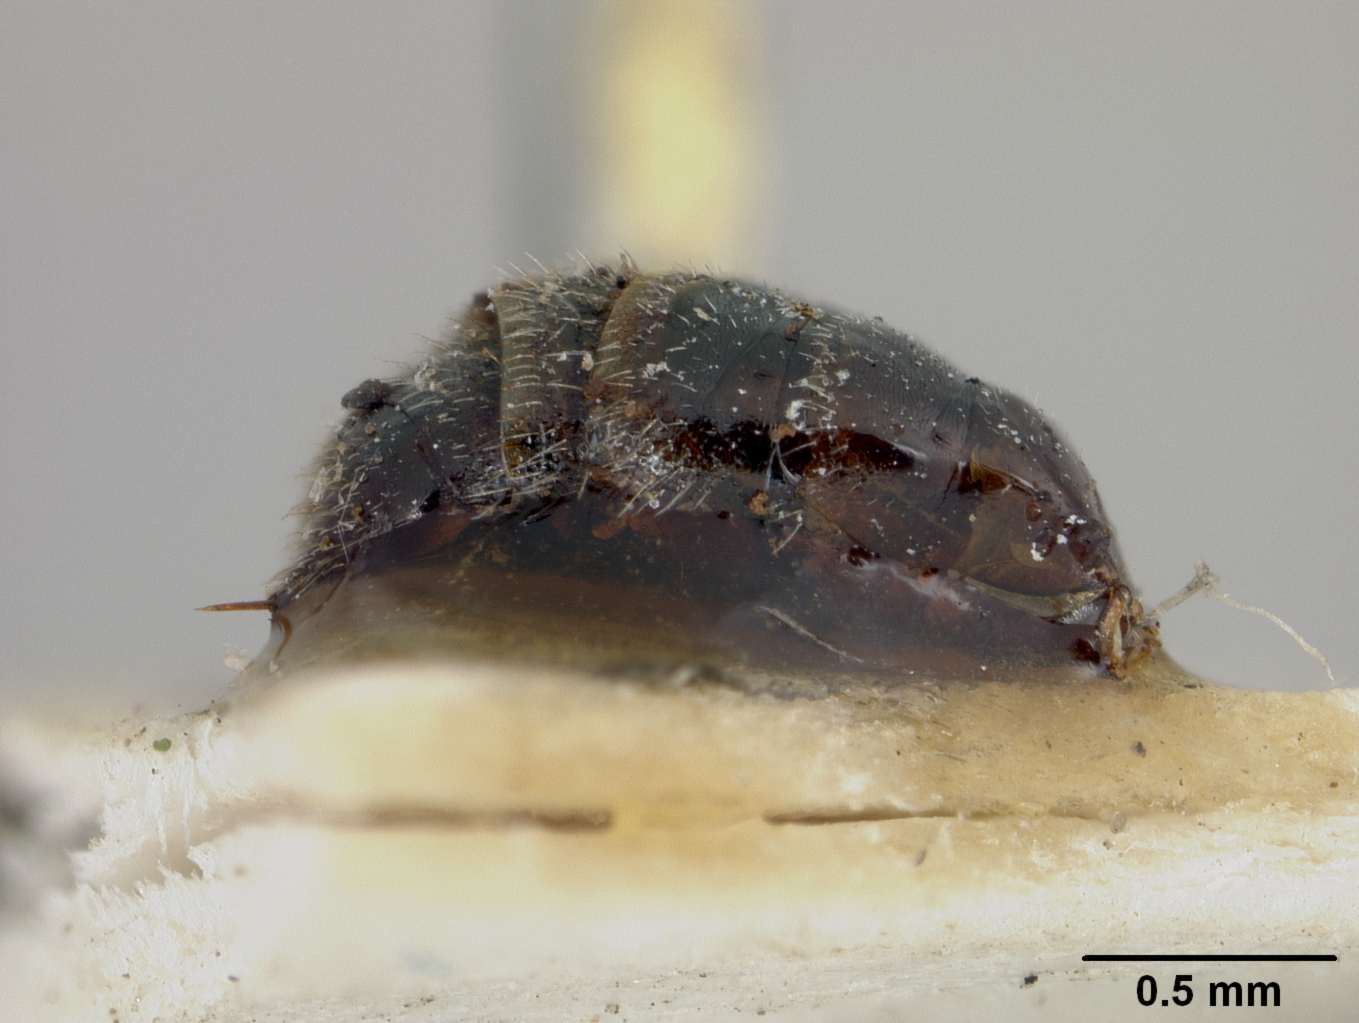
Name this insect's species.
Ceratina nigrita
